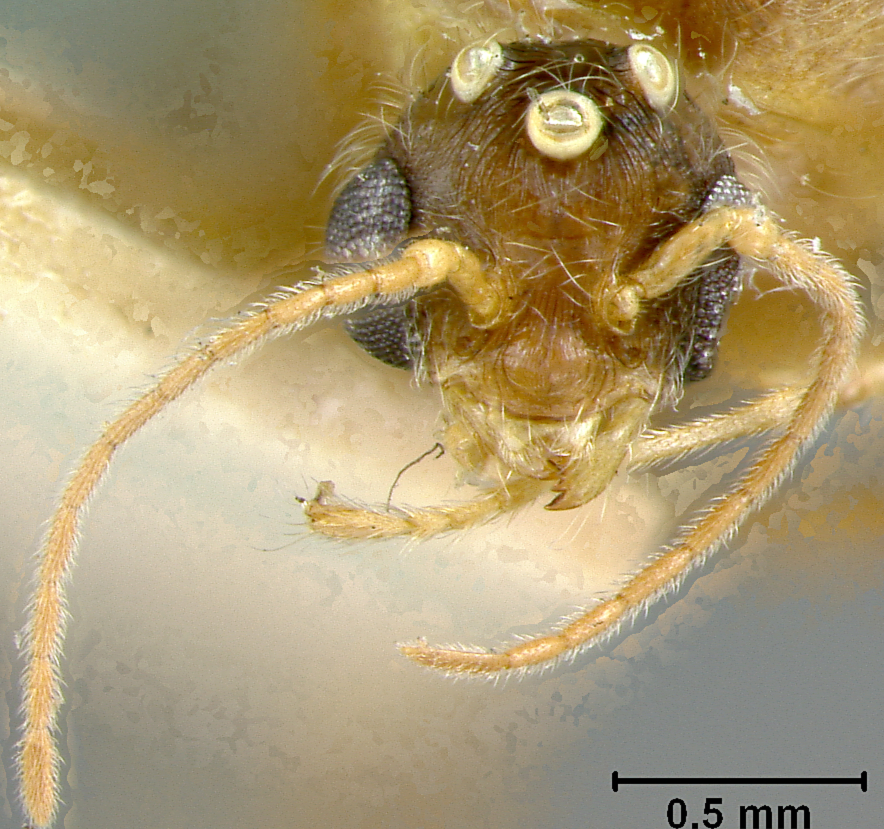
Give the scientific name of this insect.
Pheidole centeotl
